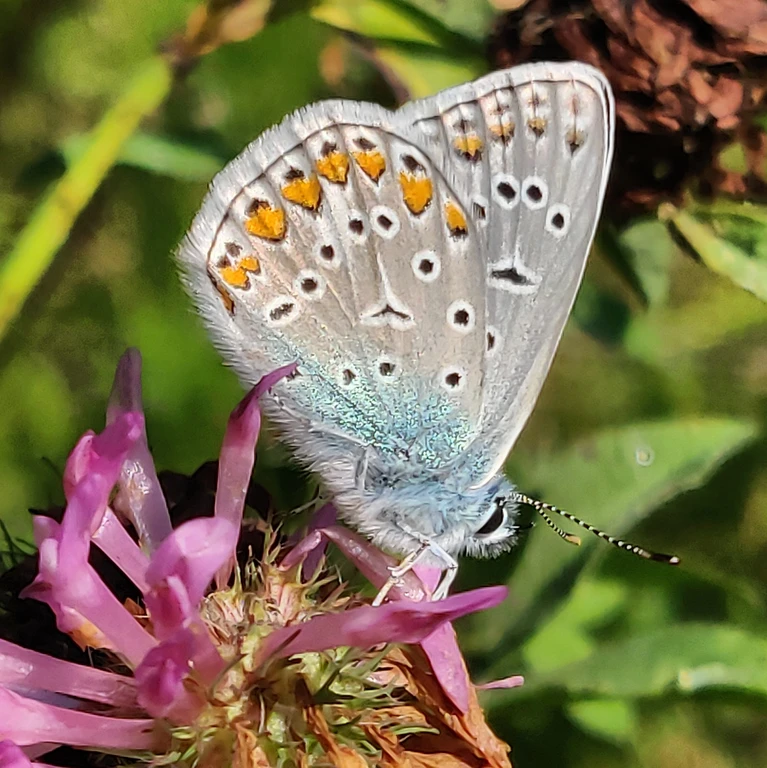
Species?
Polyommatus icarus
